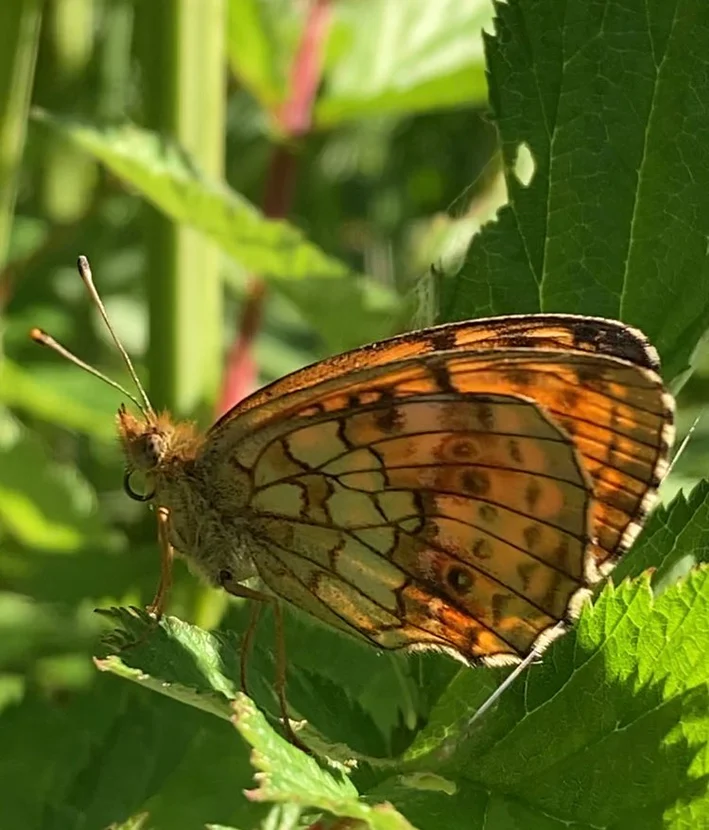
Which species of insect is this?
Brenthis ino
